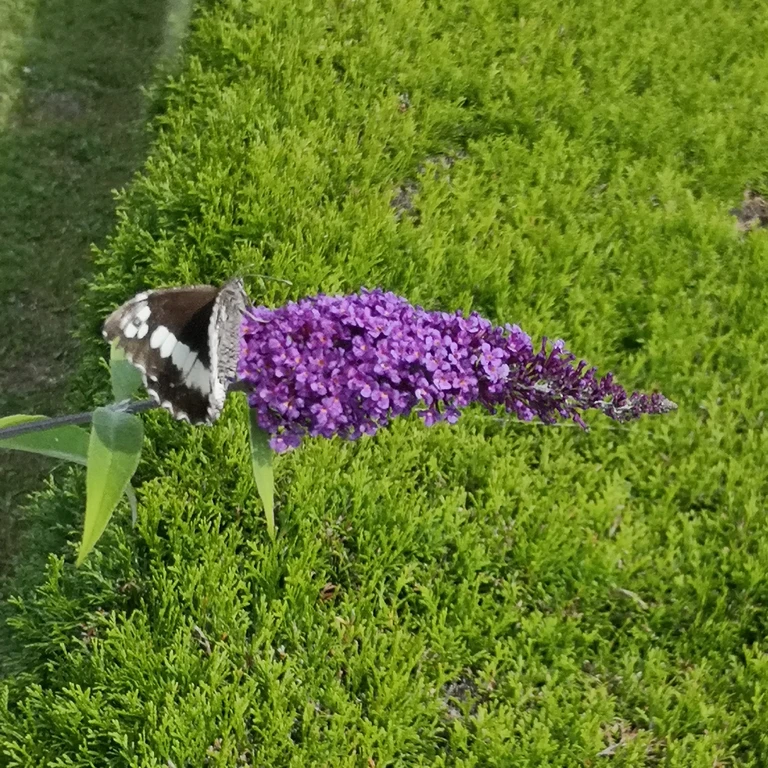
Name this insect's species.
Brintesia circe
